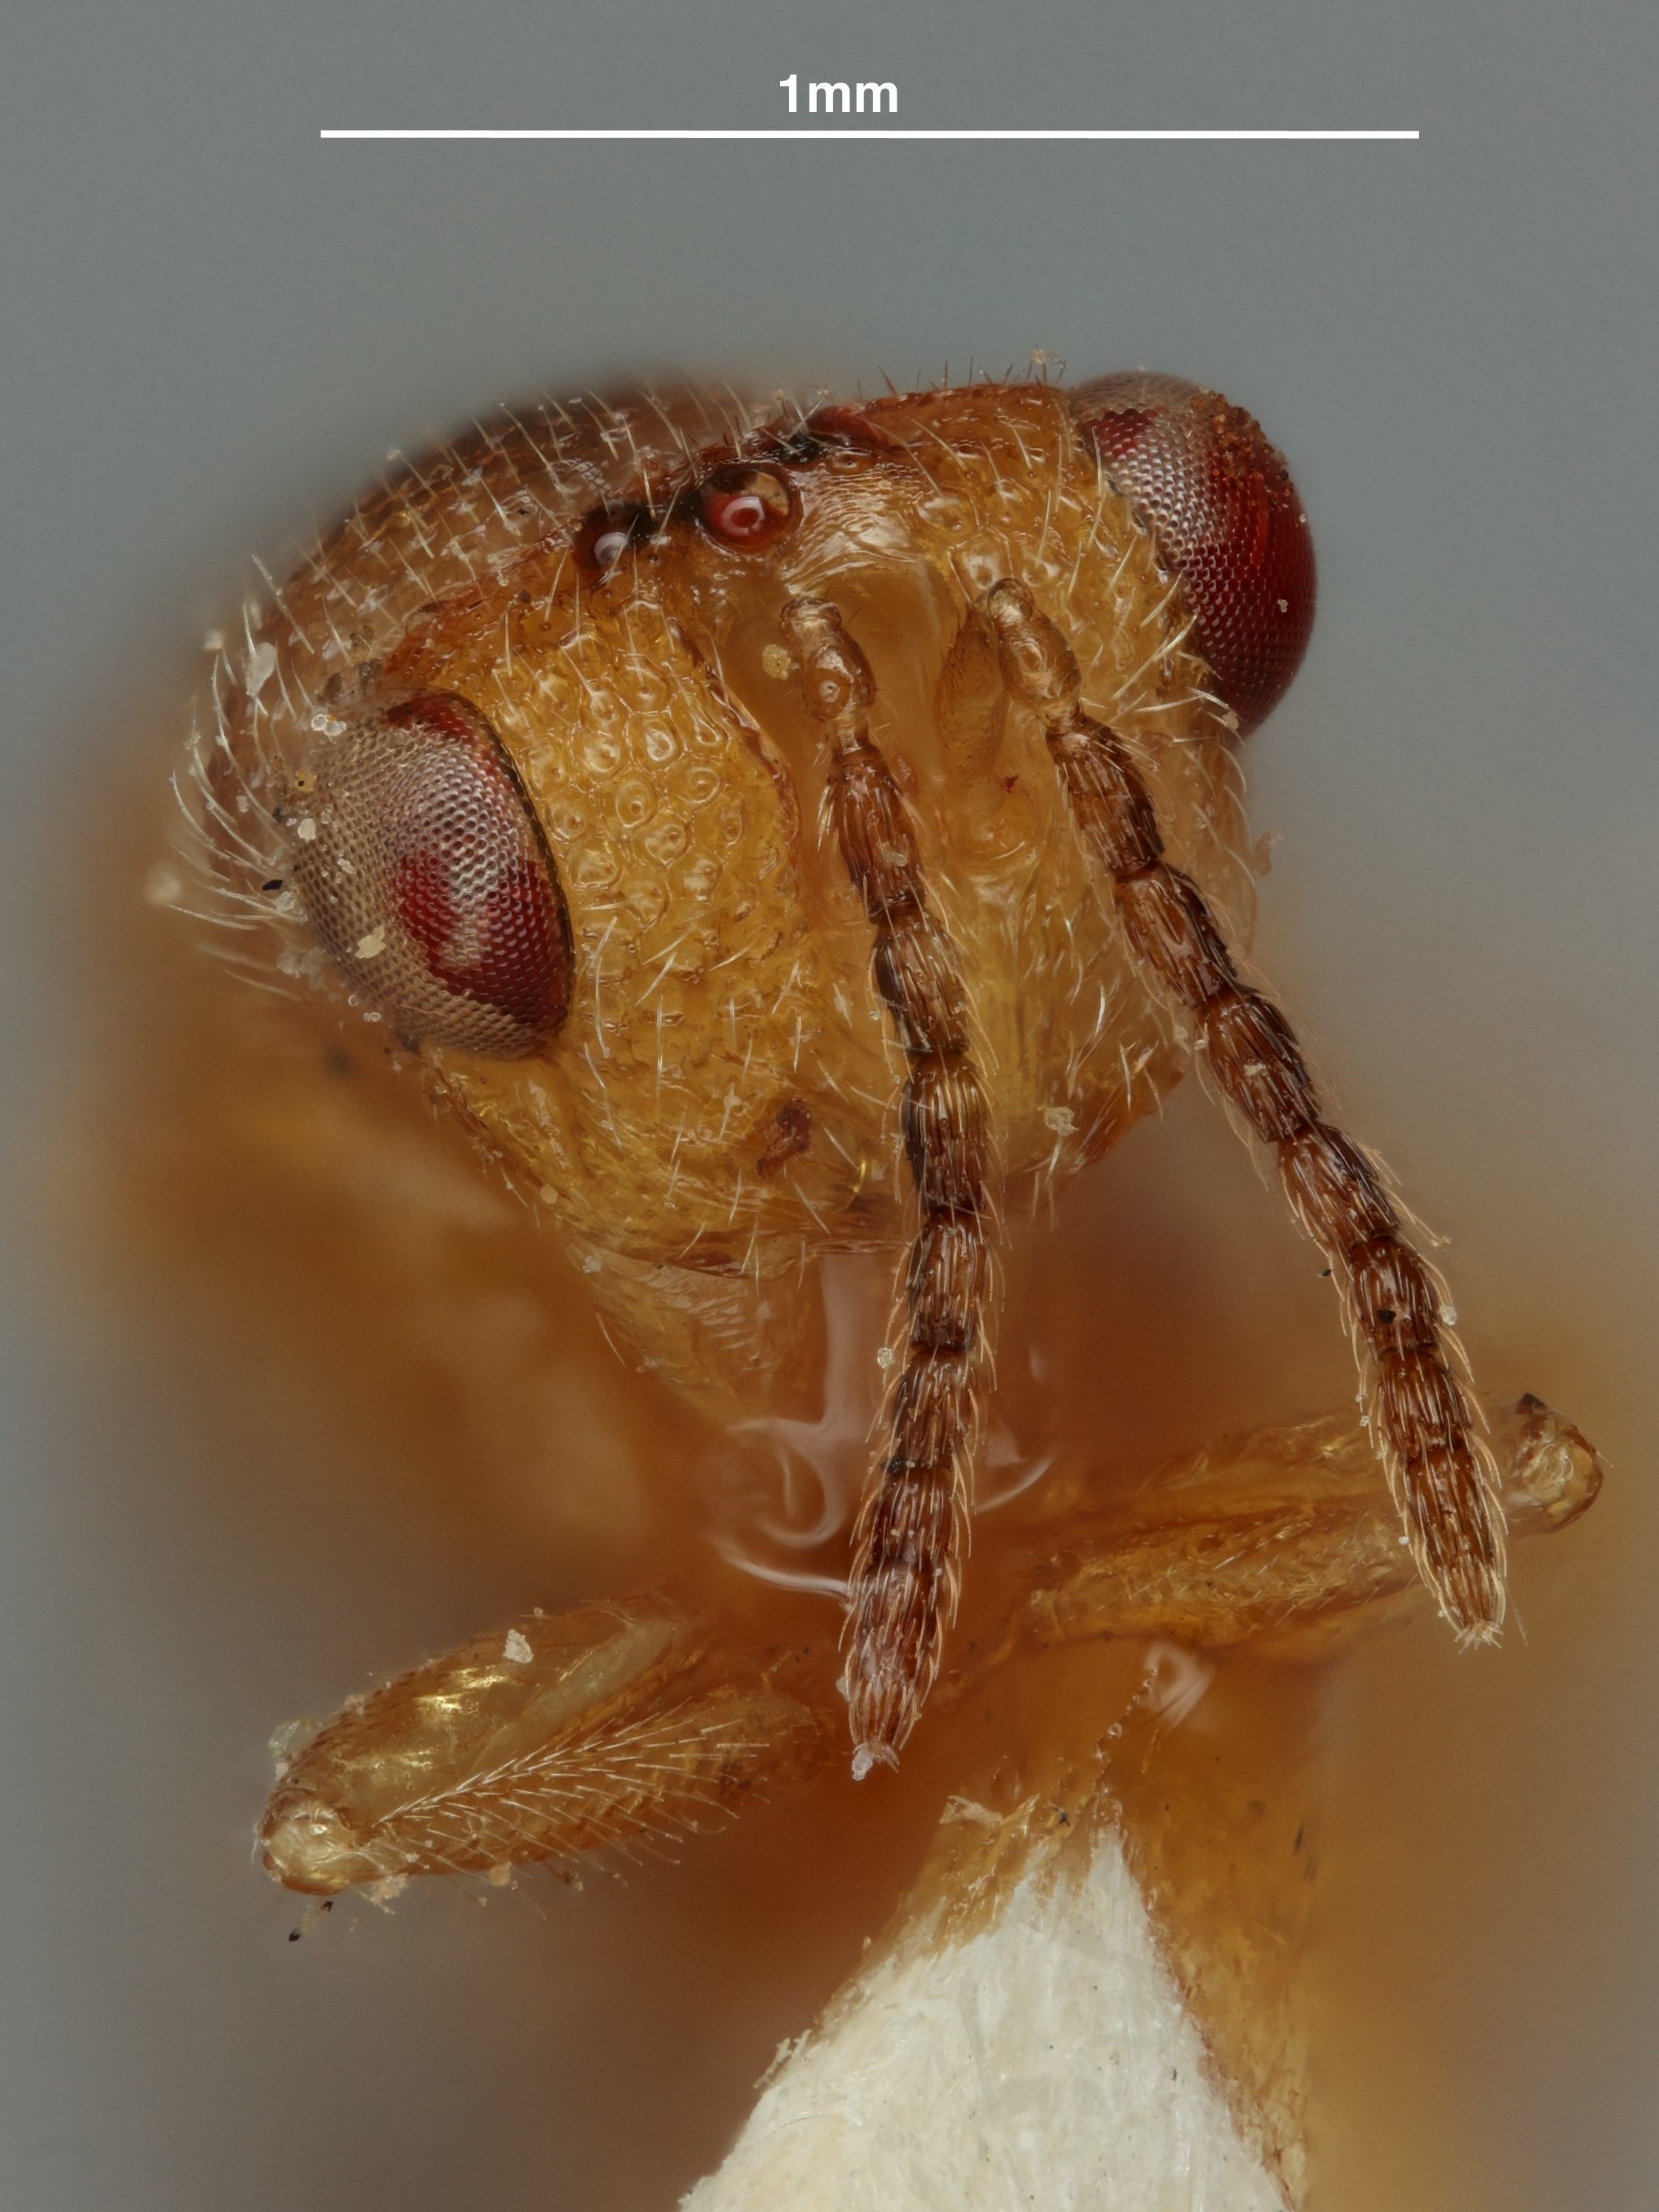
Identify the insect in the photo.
Prodecatoma diospyri
